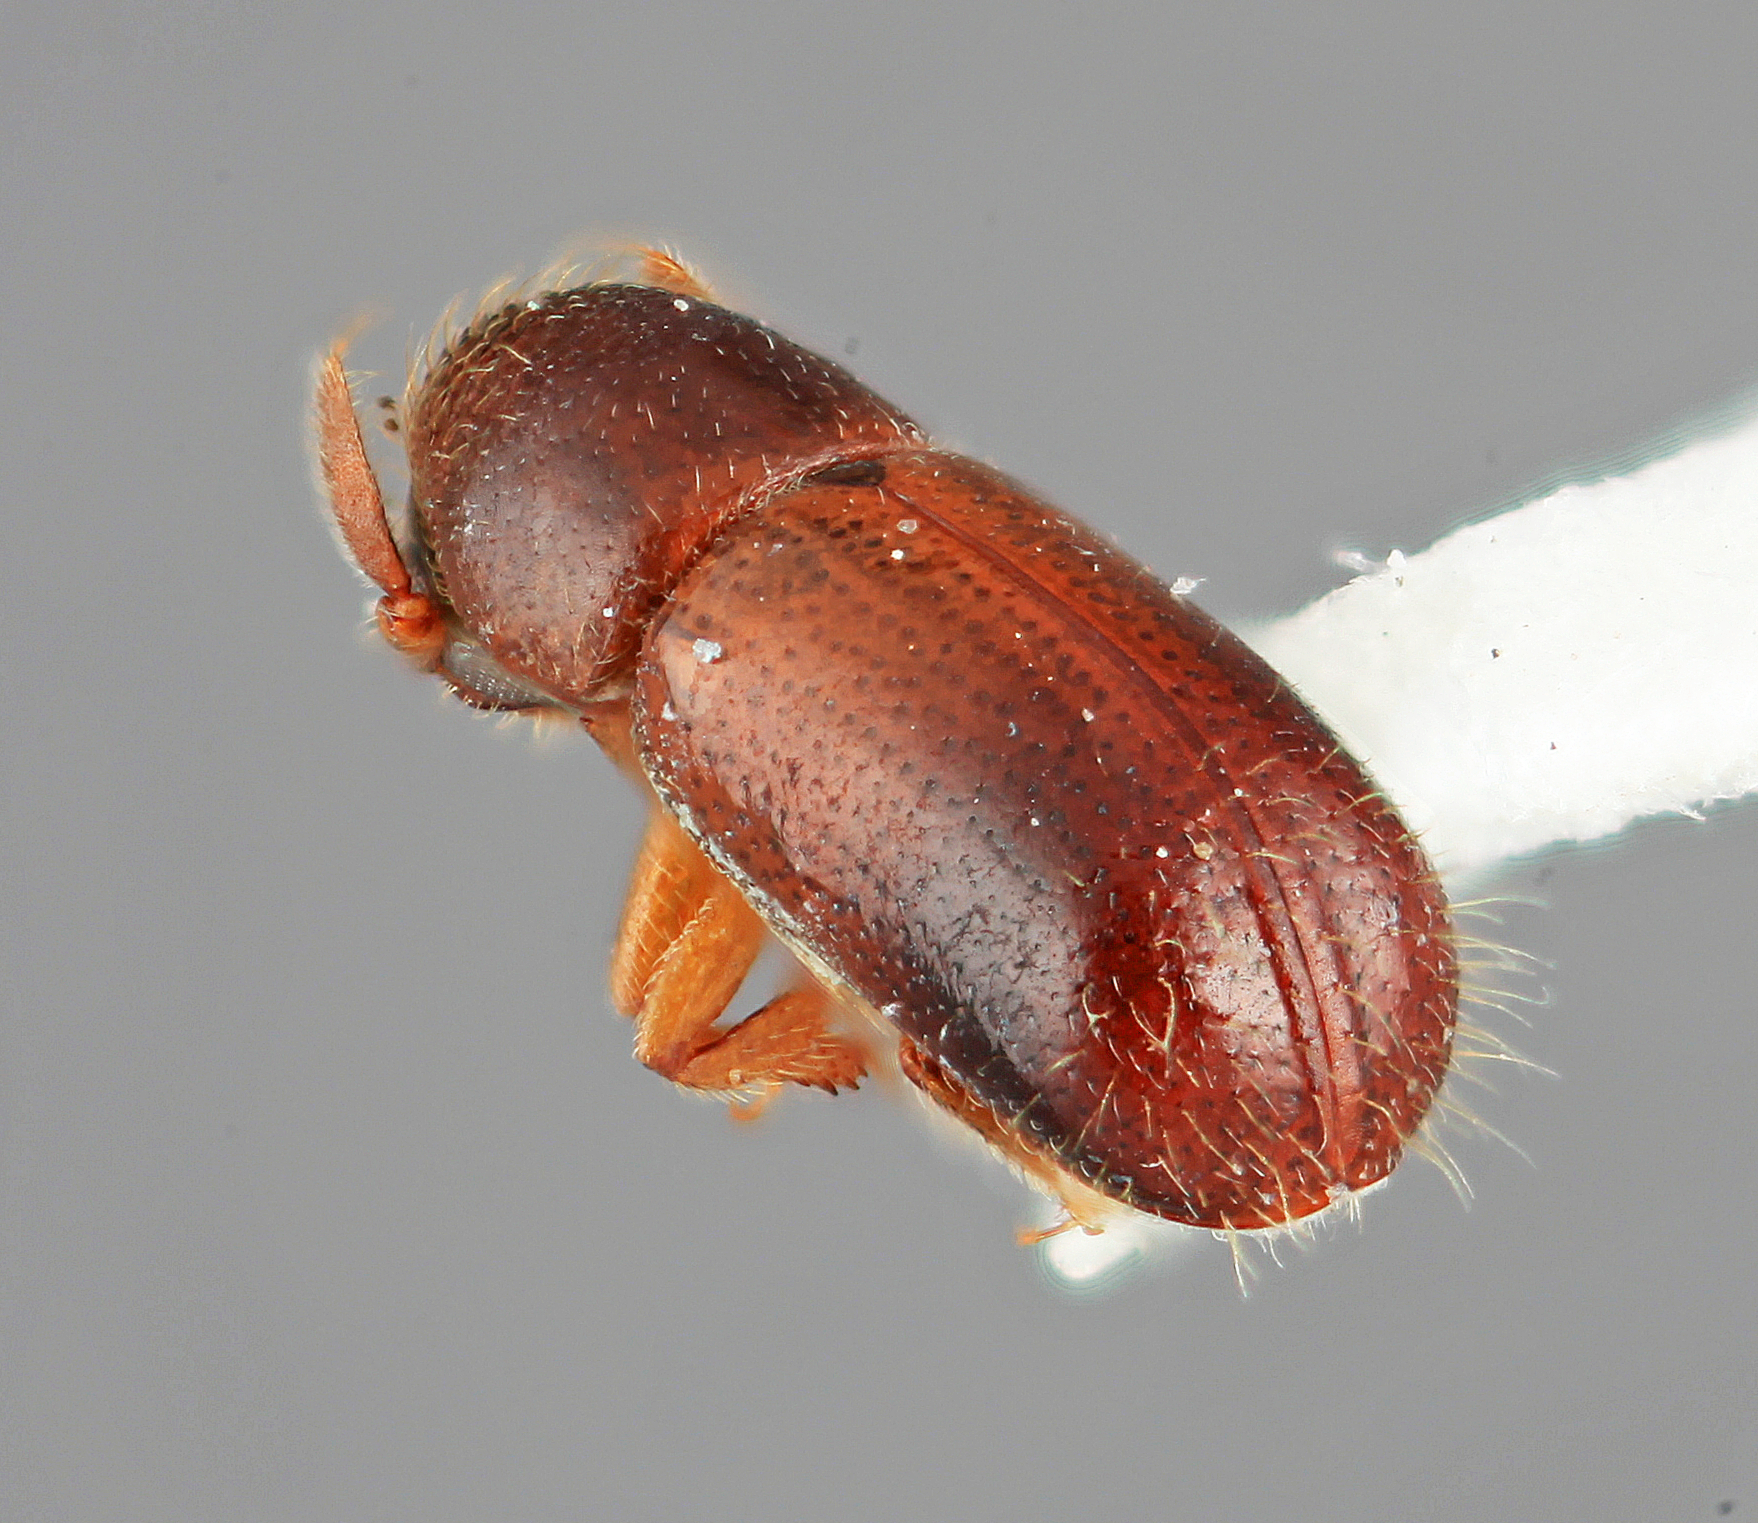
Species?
Corthyloxiphus antennatum
